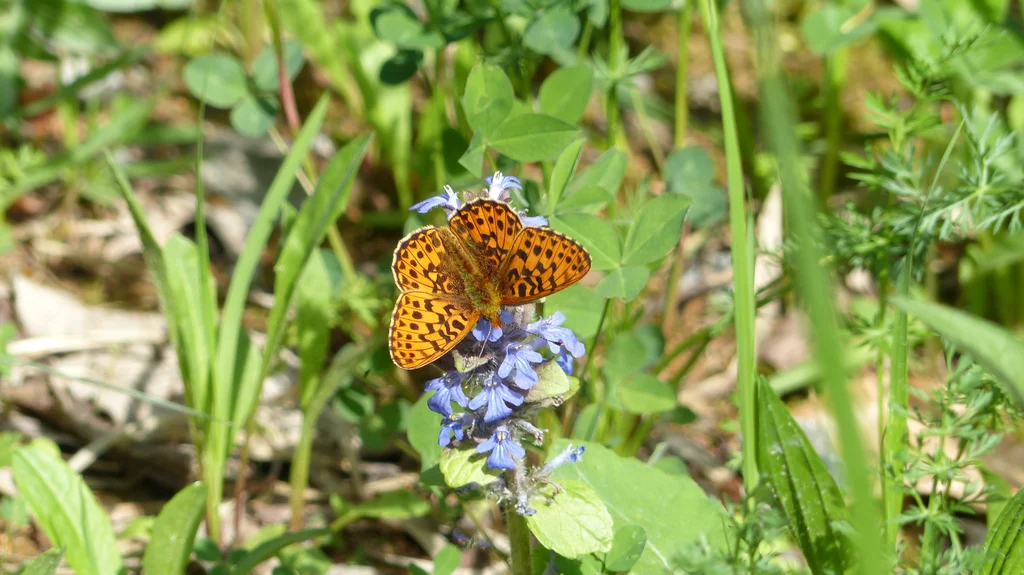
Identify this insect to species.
Boloria euphrosyne (also Clossiana euphrosyne)
